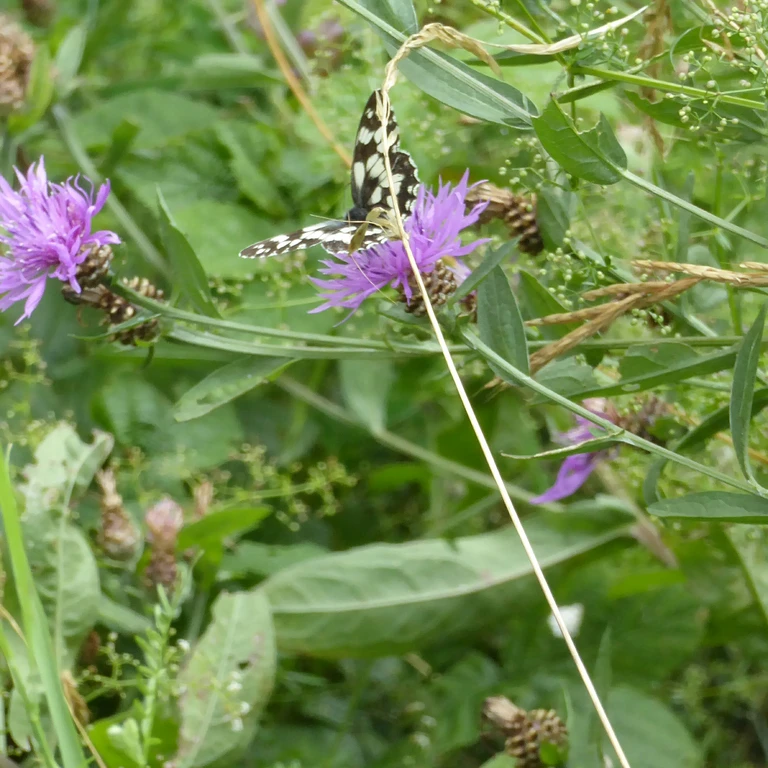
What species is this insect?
Melanargia galathea
